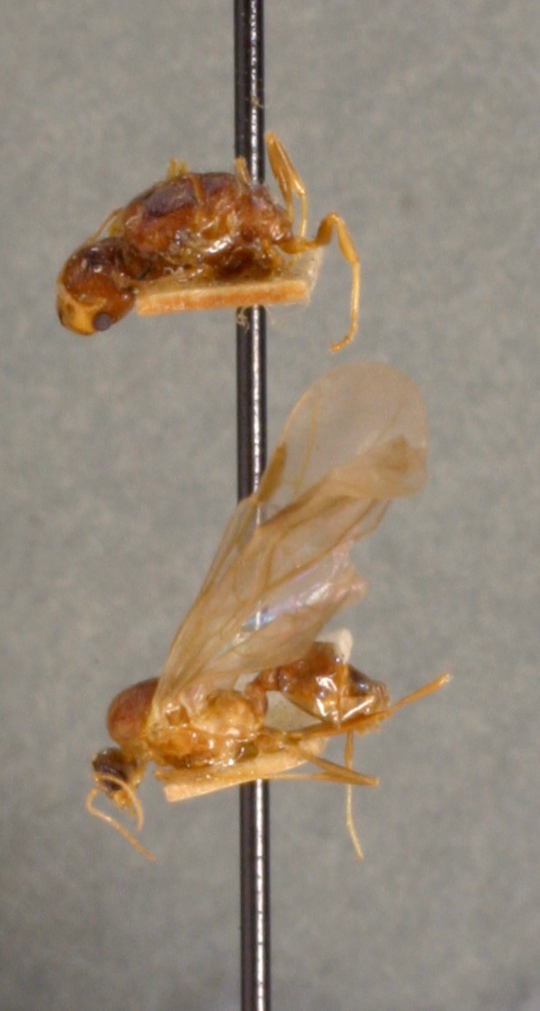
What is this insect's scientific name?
Pheidole centeotl
